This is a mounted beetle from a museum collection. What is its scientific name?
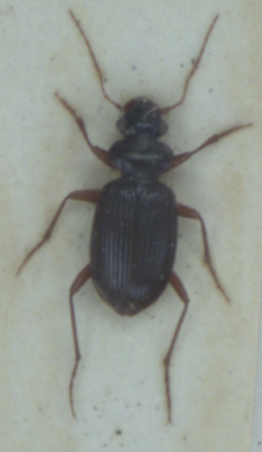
Leistus fulvibarbis
